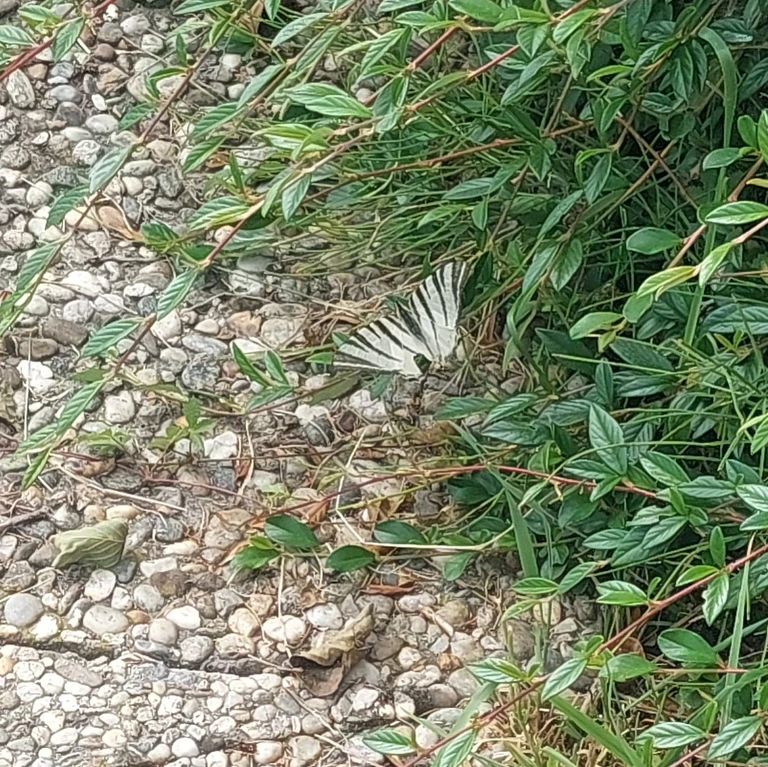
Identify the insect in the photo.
Iphiclides podalirius
